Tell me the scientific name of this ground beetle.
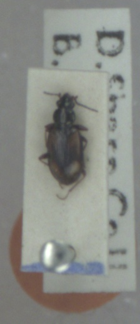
Bembidion femoratum
